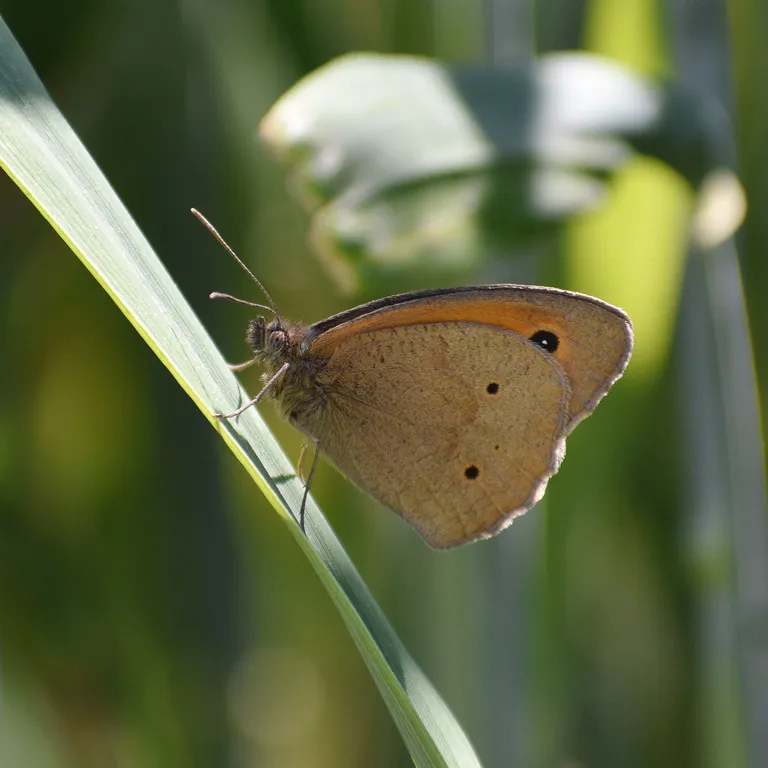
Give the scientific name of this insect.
Maniola jurtina
